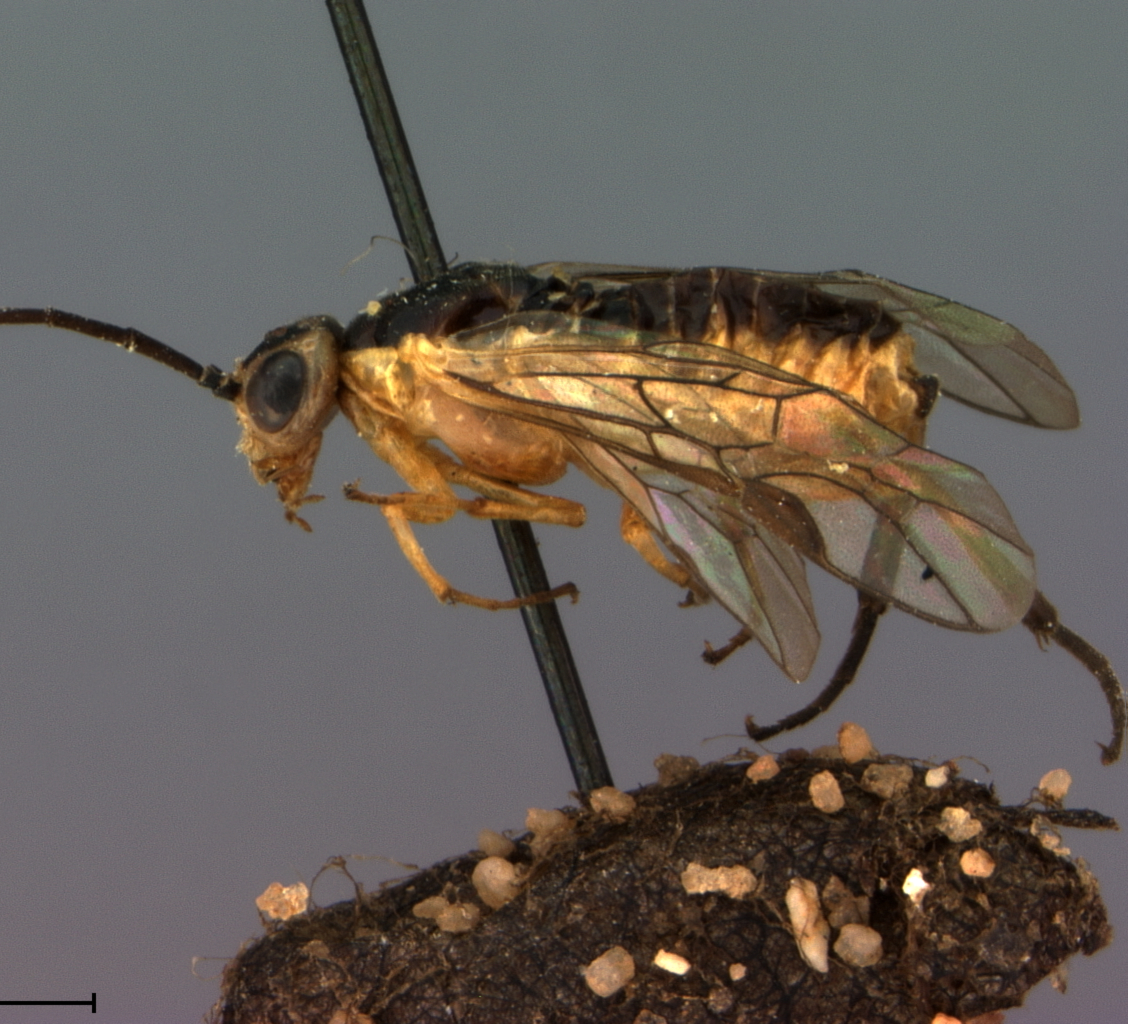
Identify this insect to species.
Pteronidea plesia
